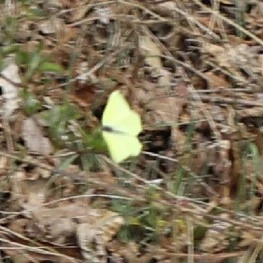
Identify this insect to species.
Gonepteryx rhamni
